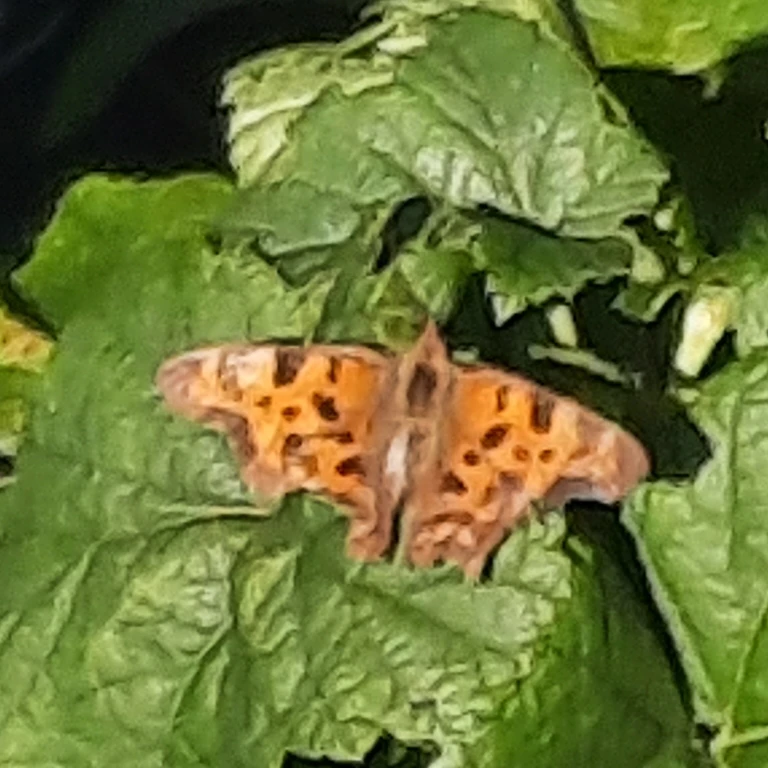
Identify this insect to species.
Polygonia c-album
